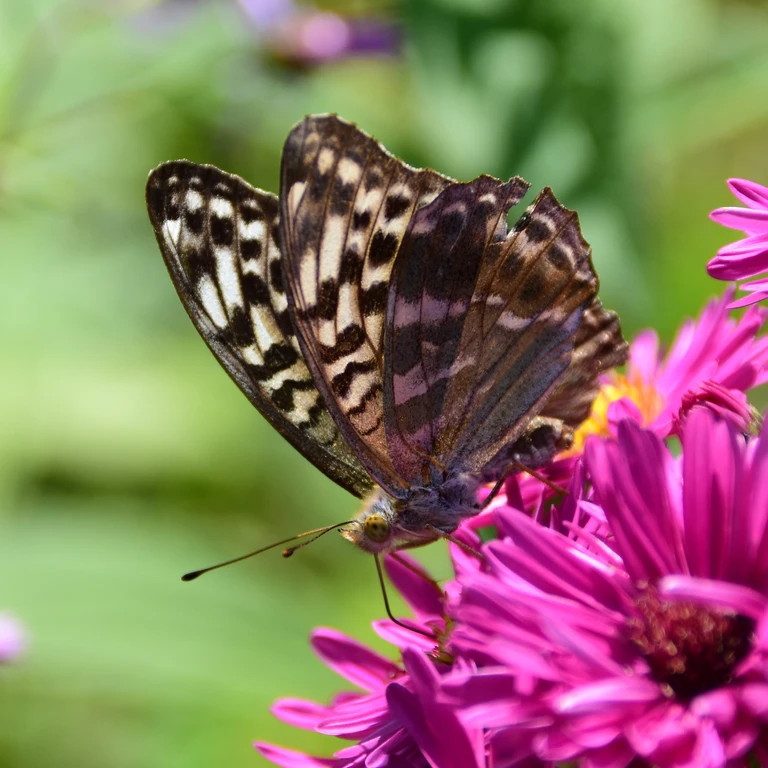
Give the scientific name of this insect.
Argynnis paphia
